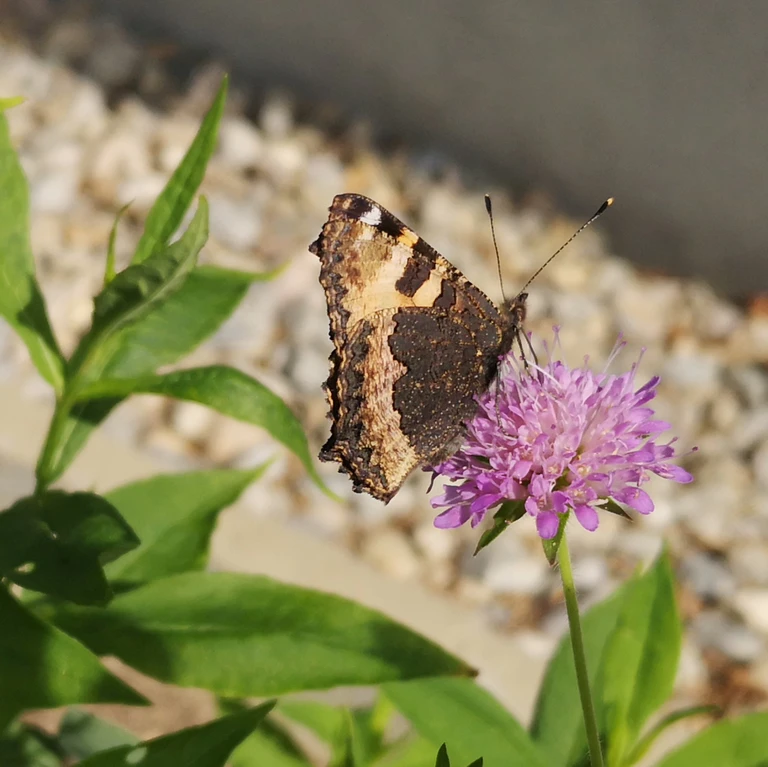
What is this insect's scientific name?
Aglais urticae
